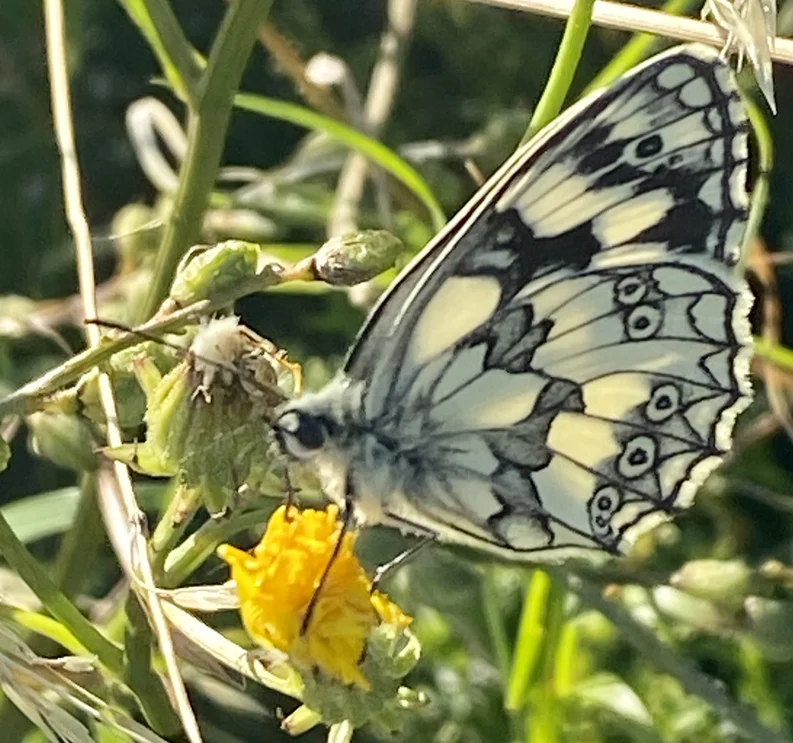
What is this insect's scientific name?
Melanargia galathea
